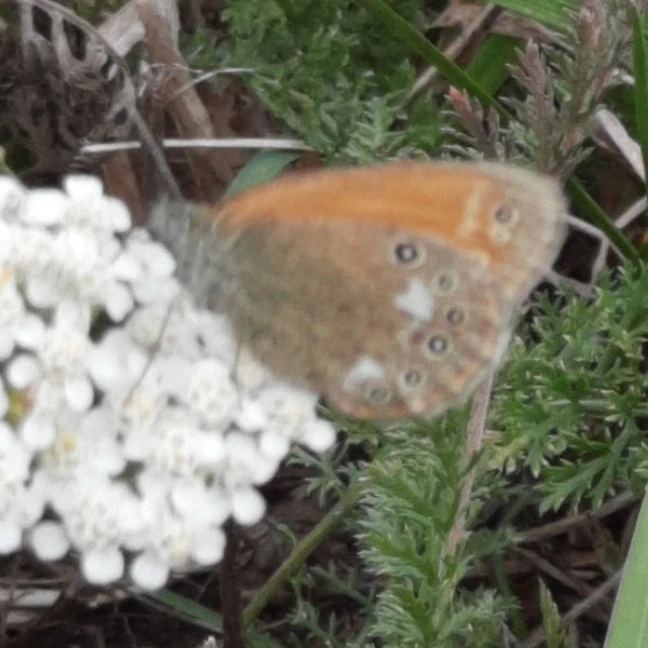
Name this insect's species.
Coenonympha glycerion (also Coenonympha iphis)
